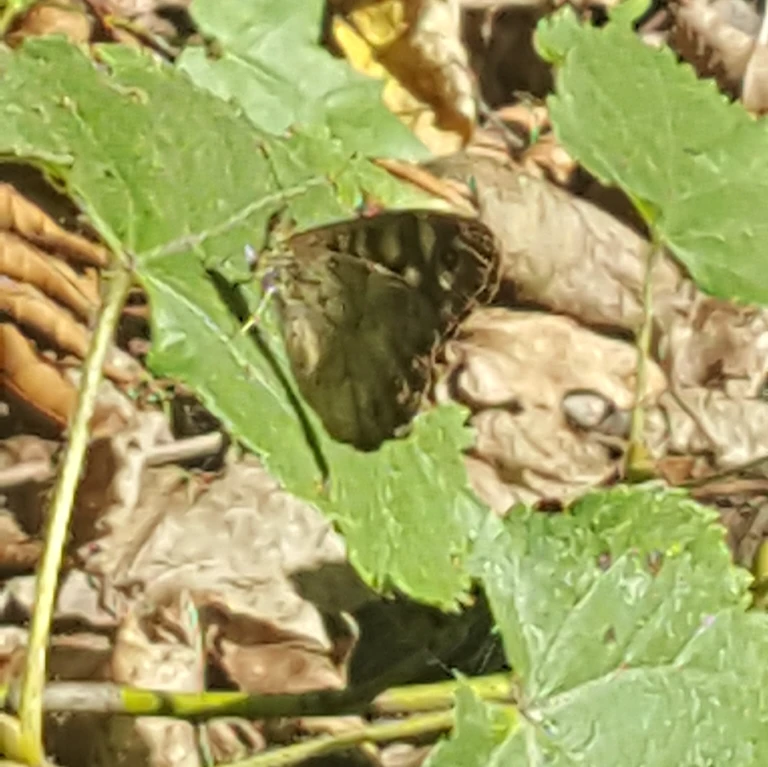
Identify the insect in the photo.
Pararge aegeria
